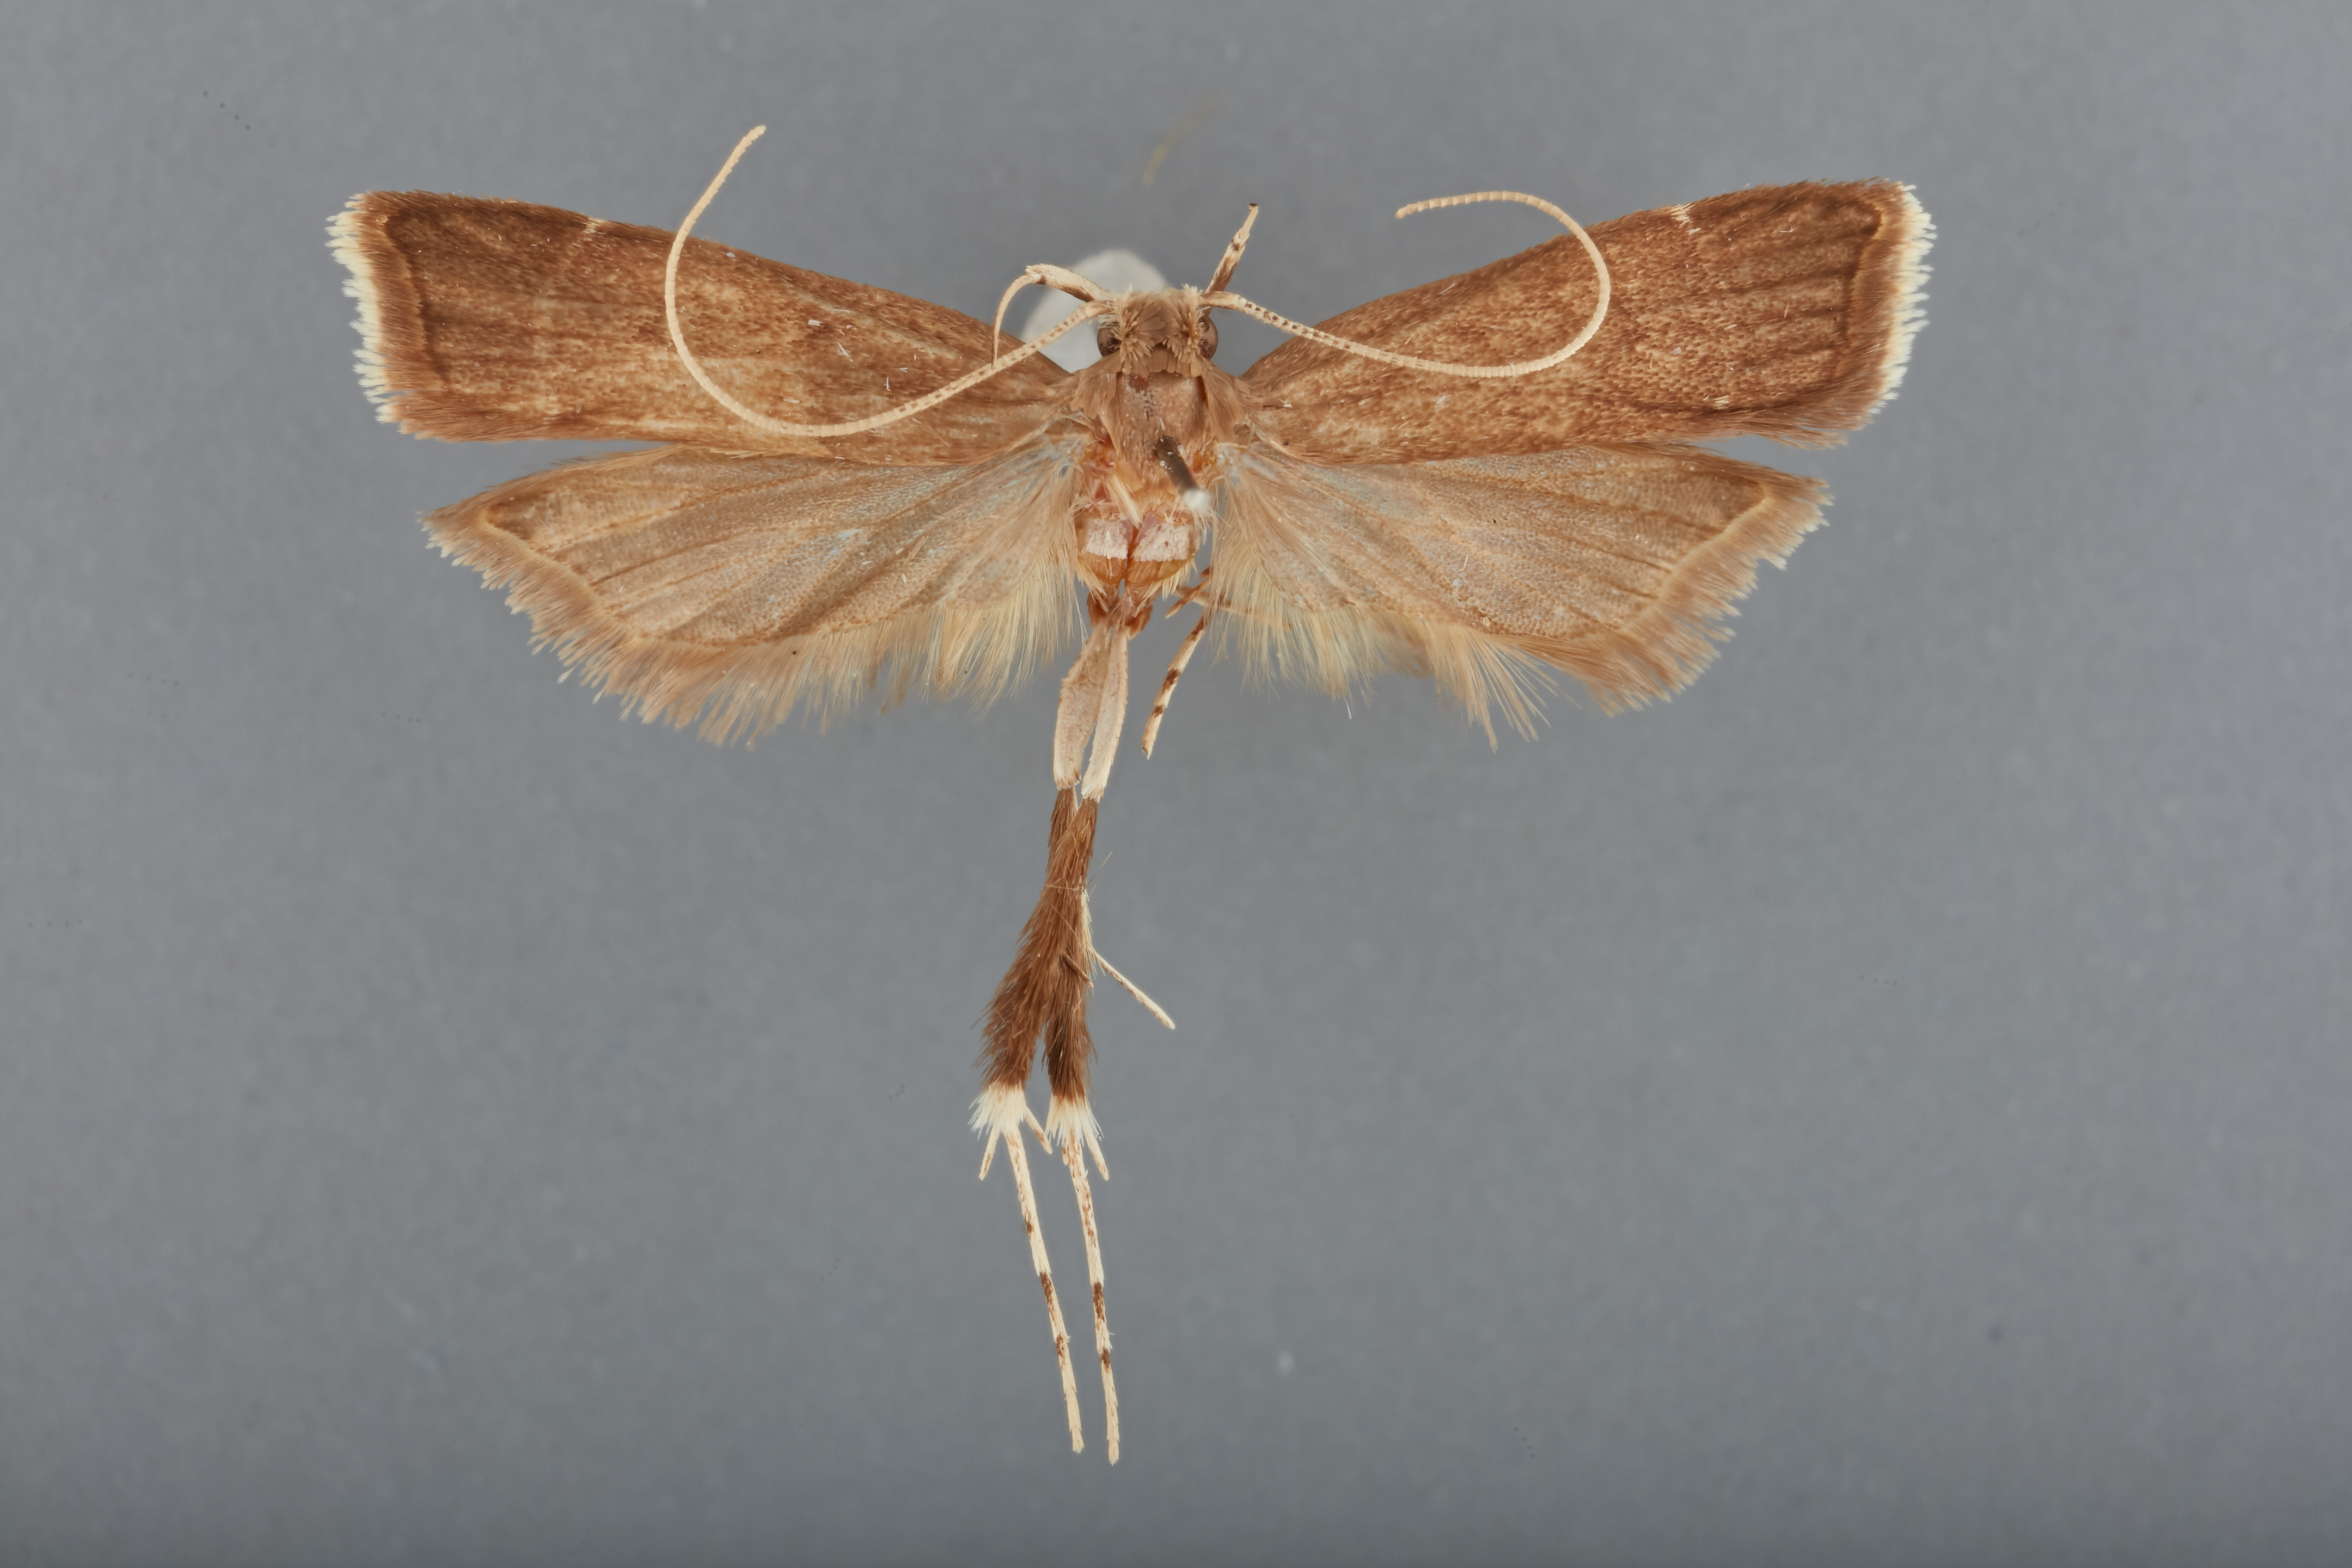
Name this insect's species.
Torodora wauensis
